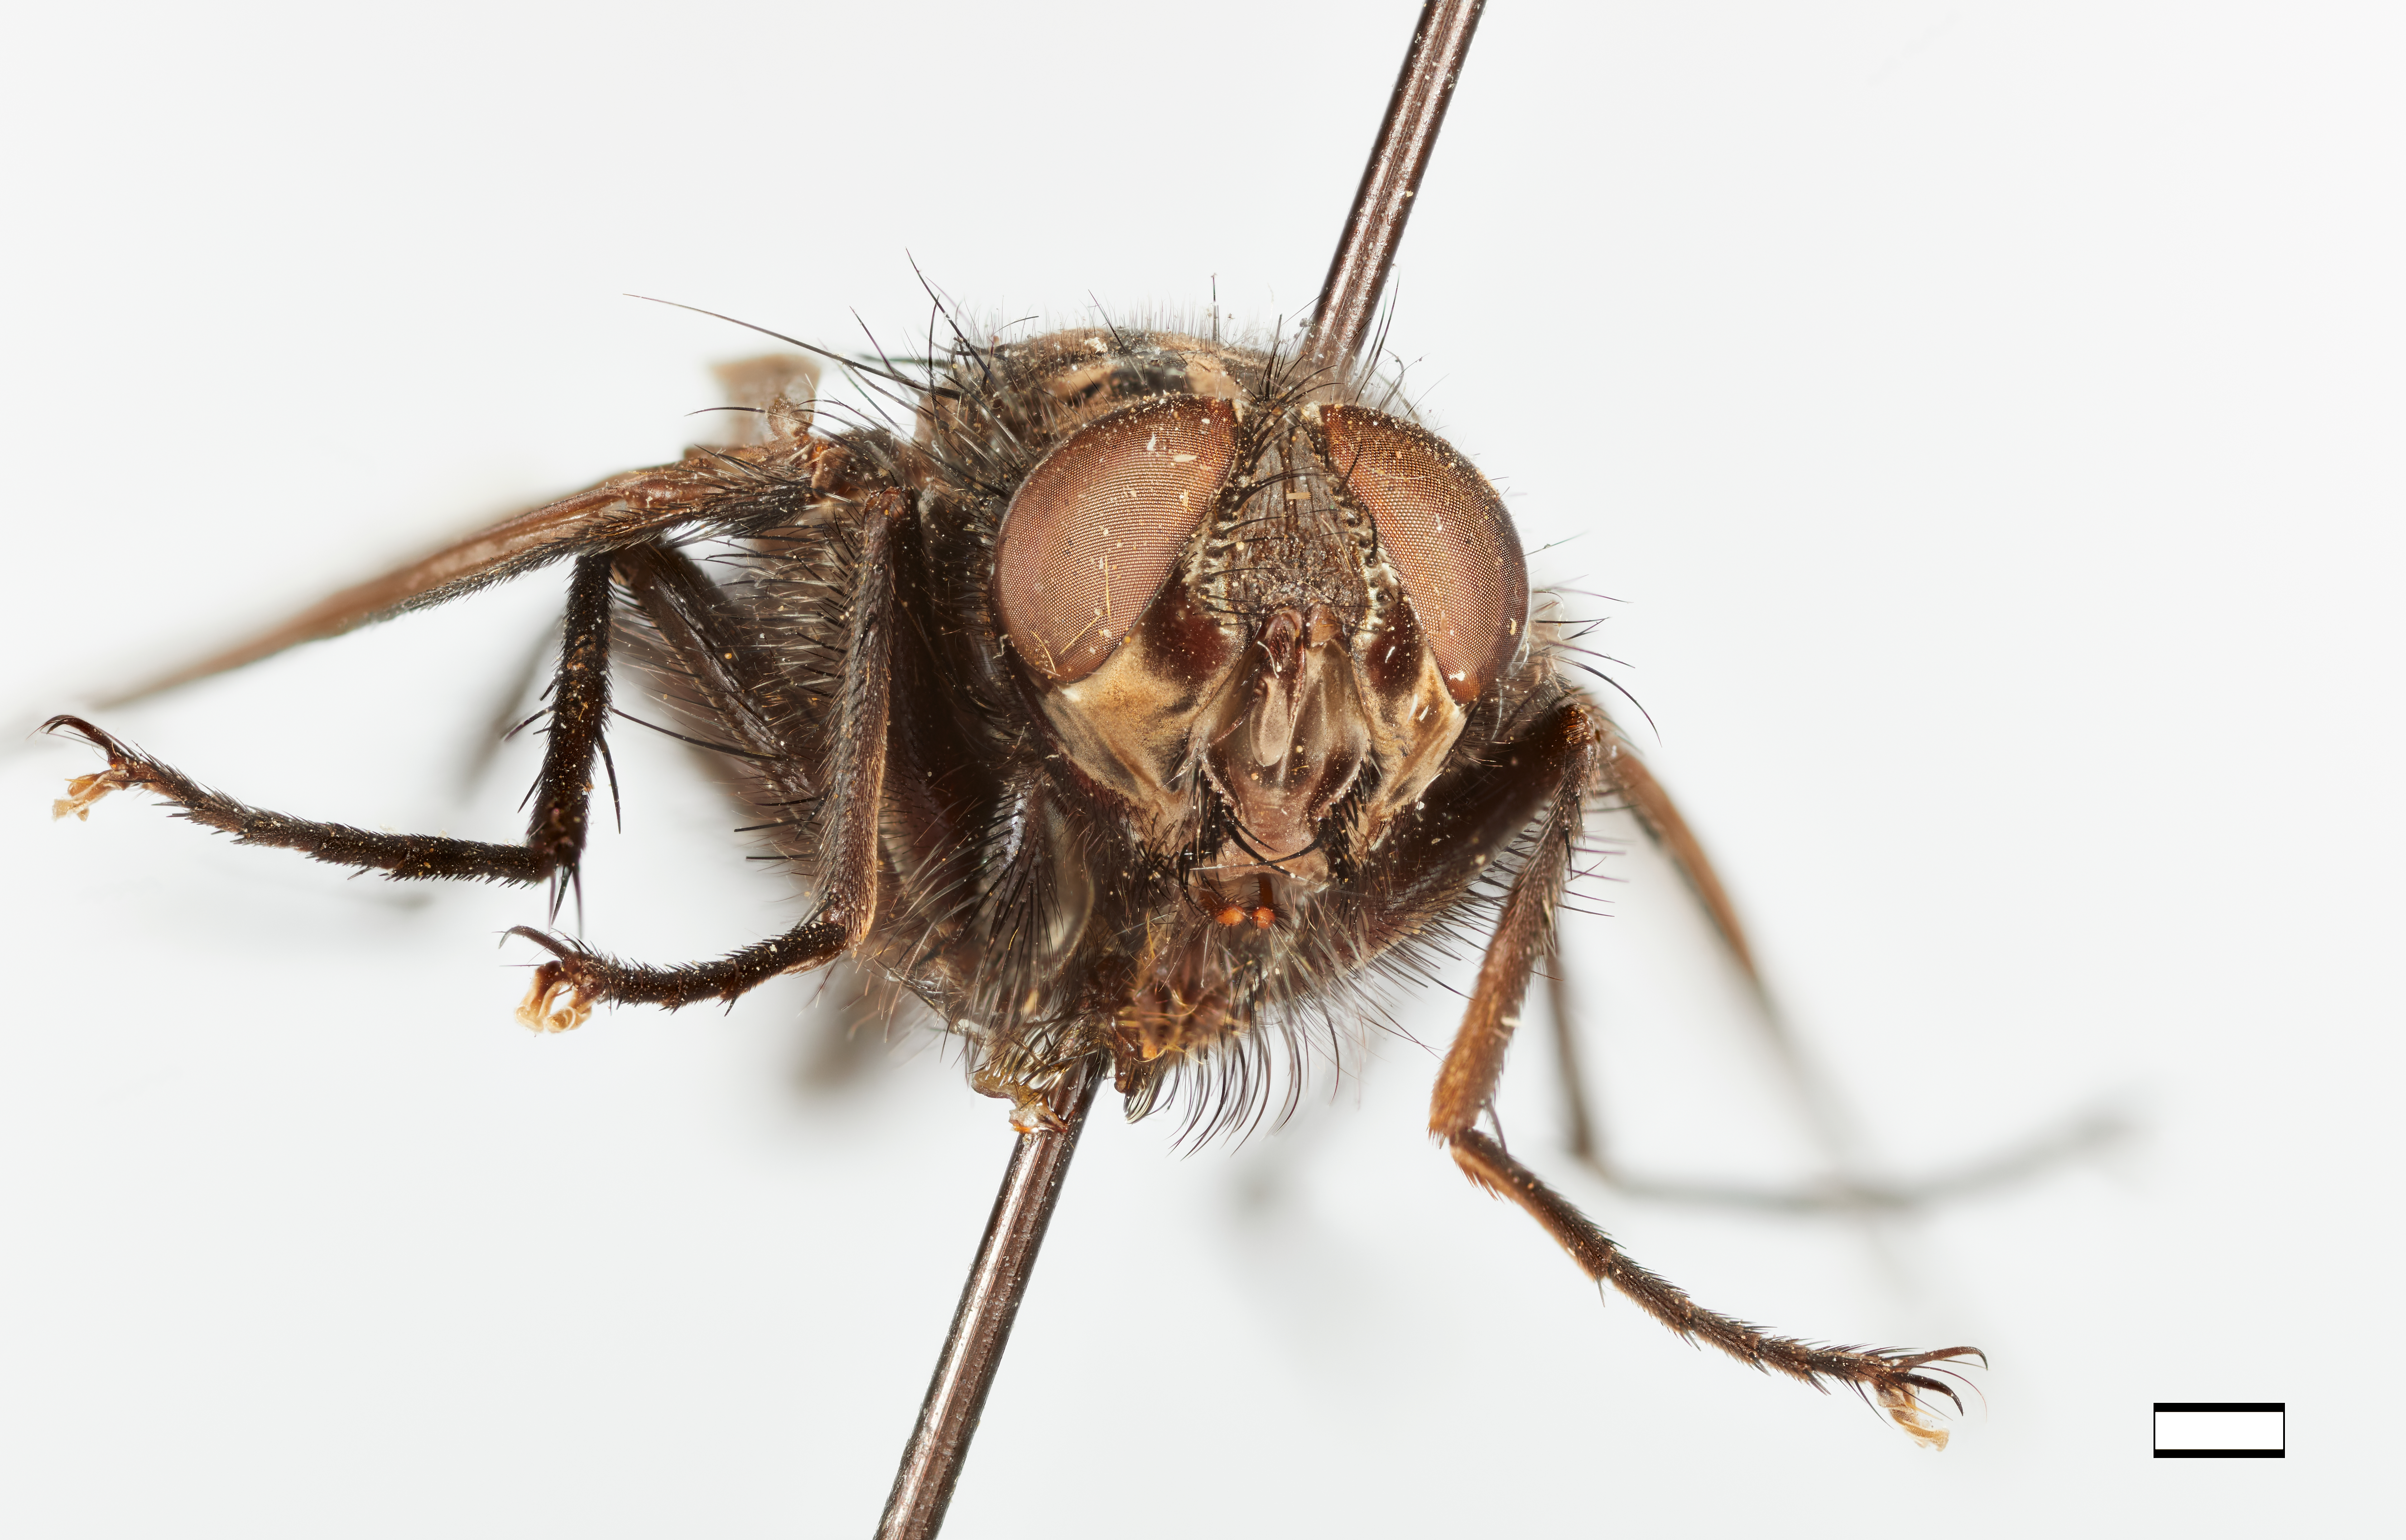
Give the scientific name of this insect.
Psecacera virens
